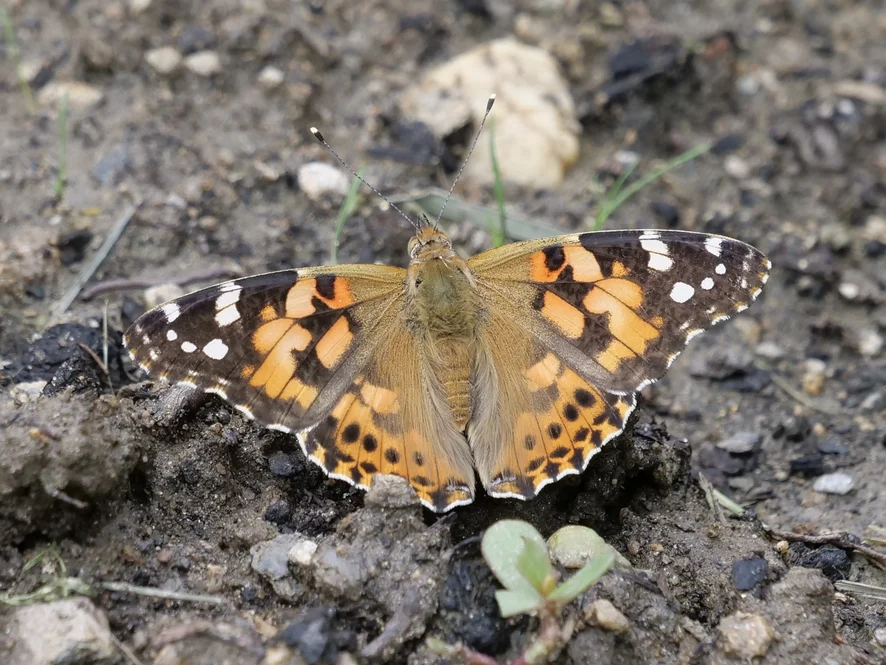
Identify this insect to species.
Vanessa cardui
